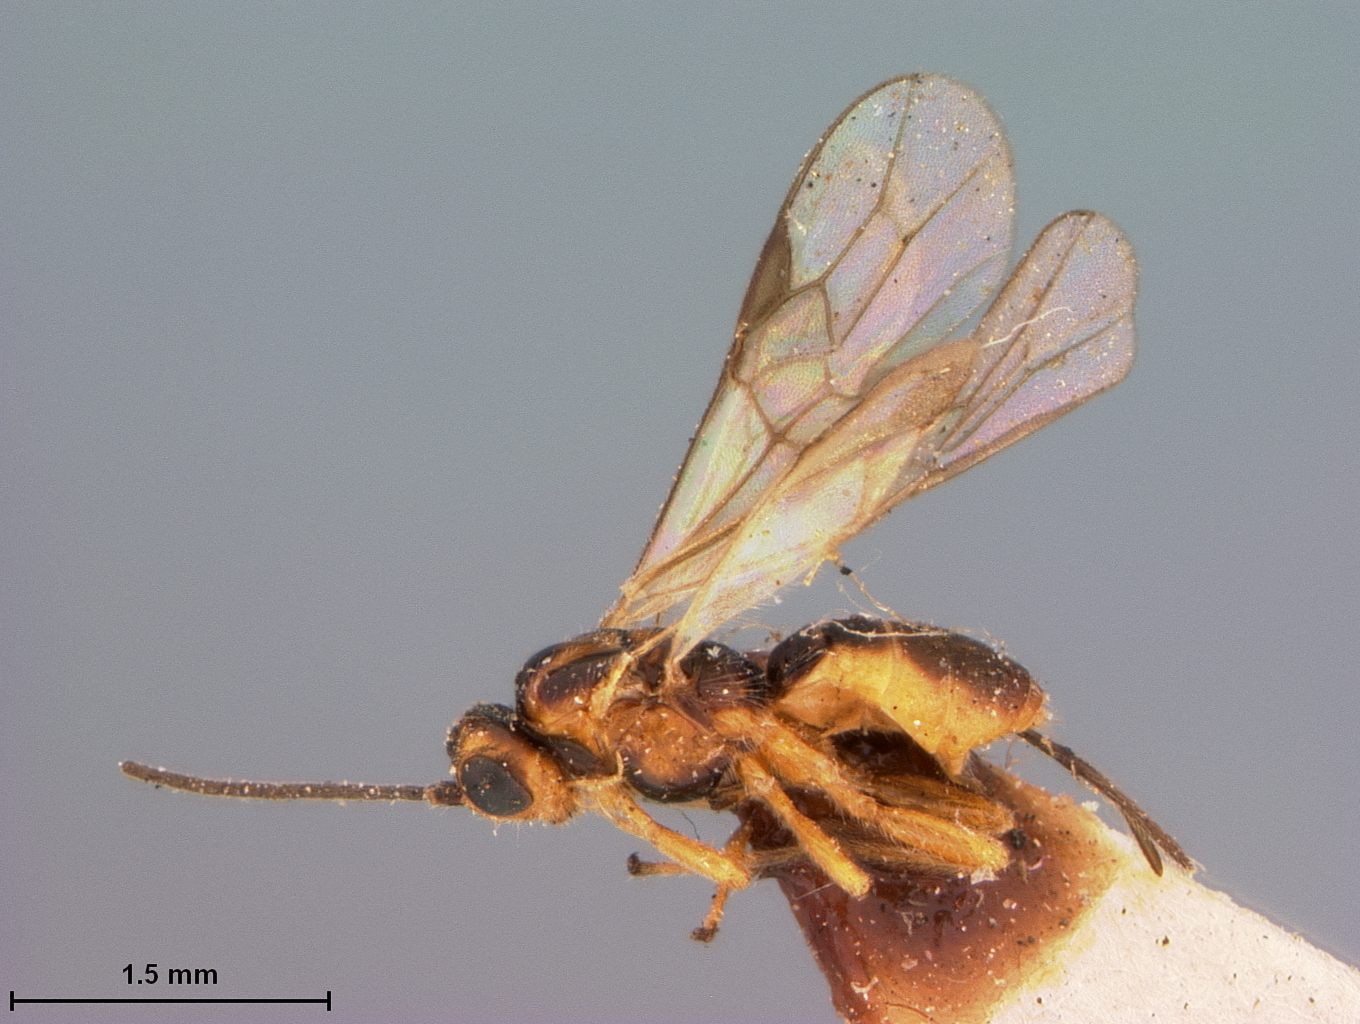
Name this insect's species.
Bracon tortricicola
